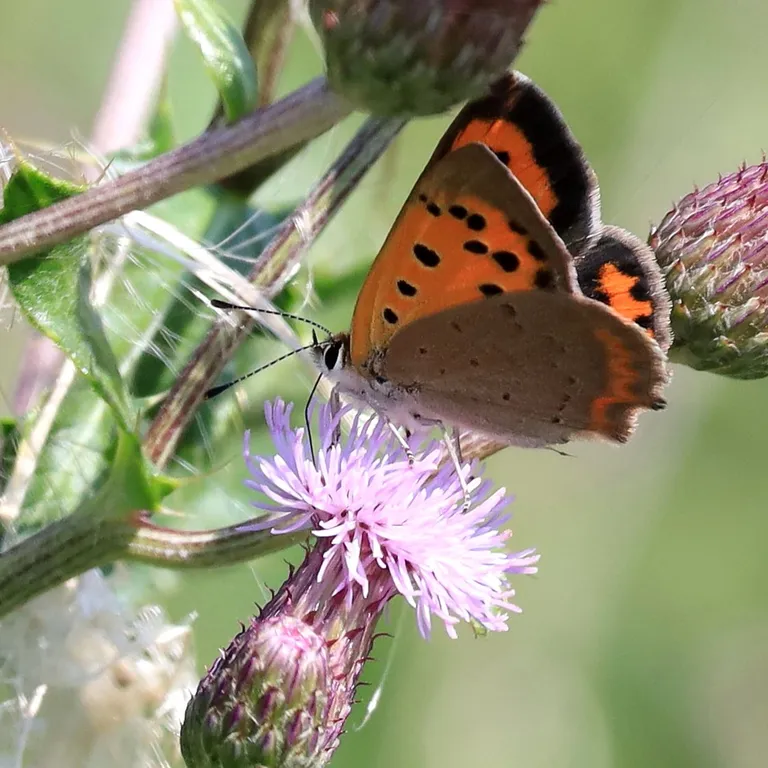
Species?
Lycaena phlaeas
